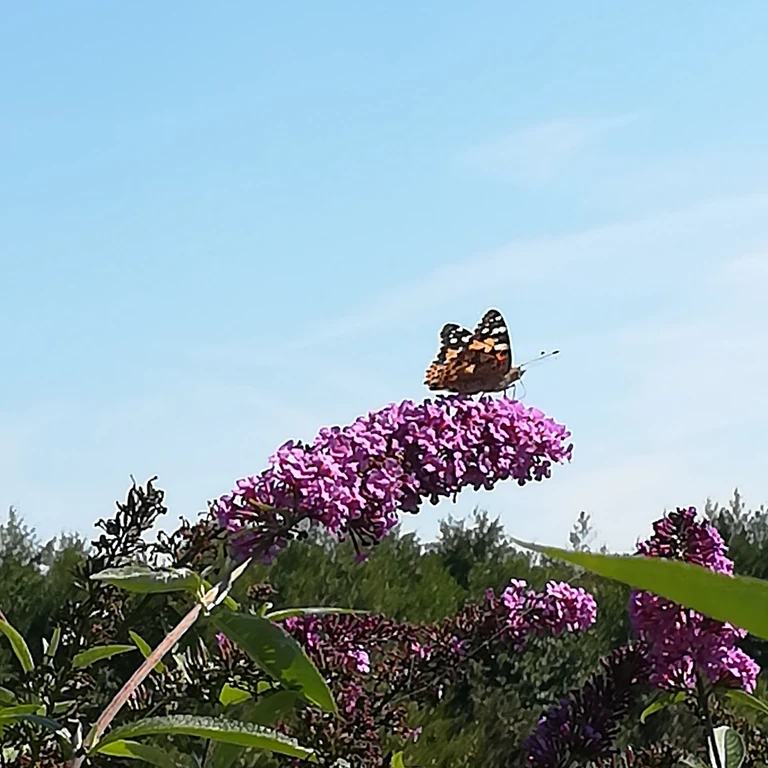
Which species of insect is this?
Vanessa cardui
